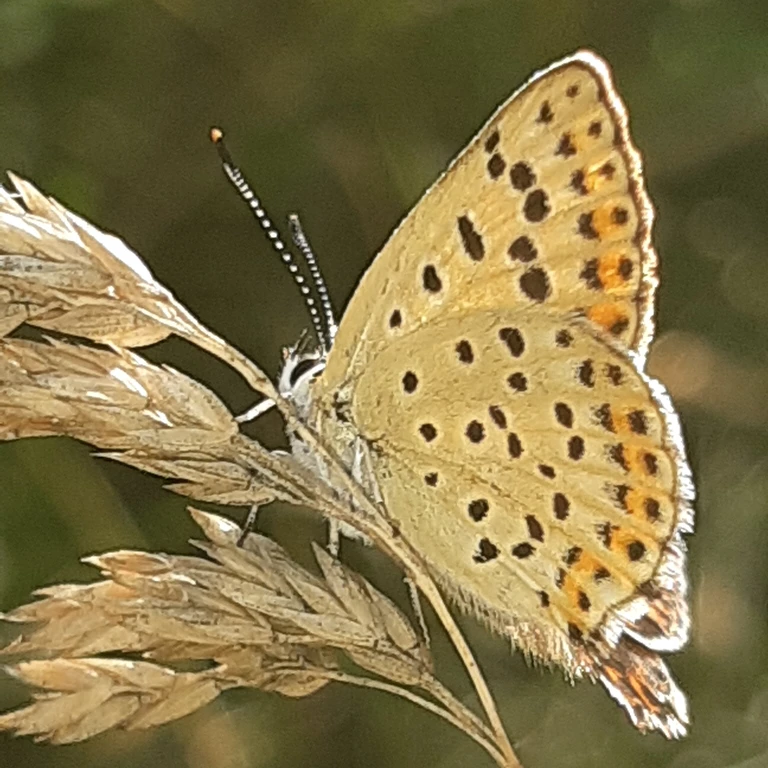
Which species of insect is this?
Lycaena tityrus (also Loweia tityrus)
